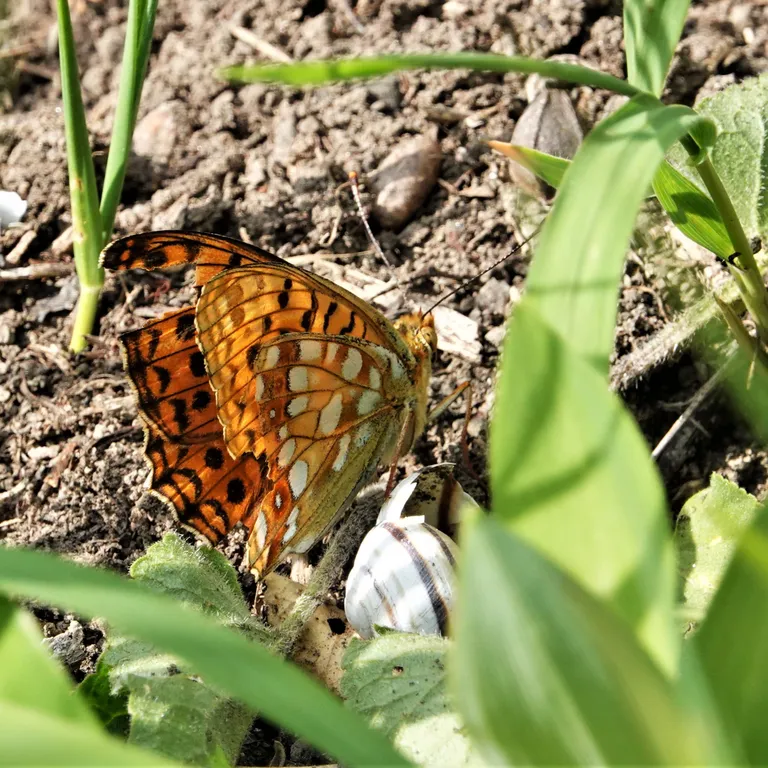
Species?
Fabriciana adippe
